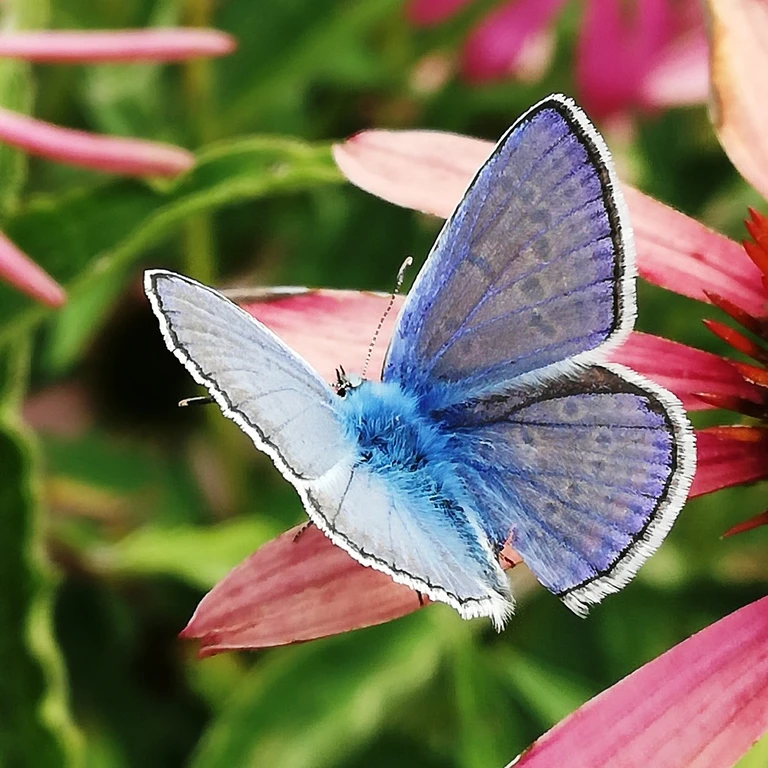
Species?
Polyommatus icarus
